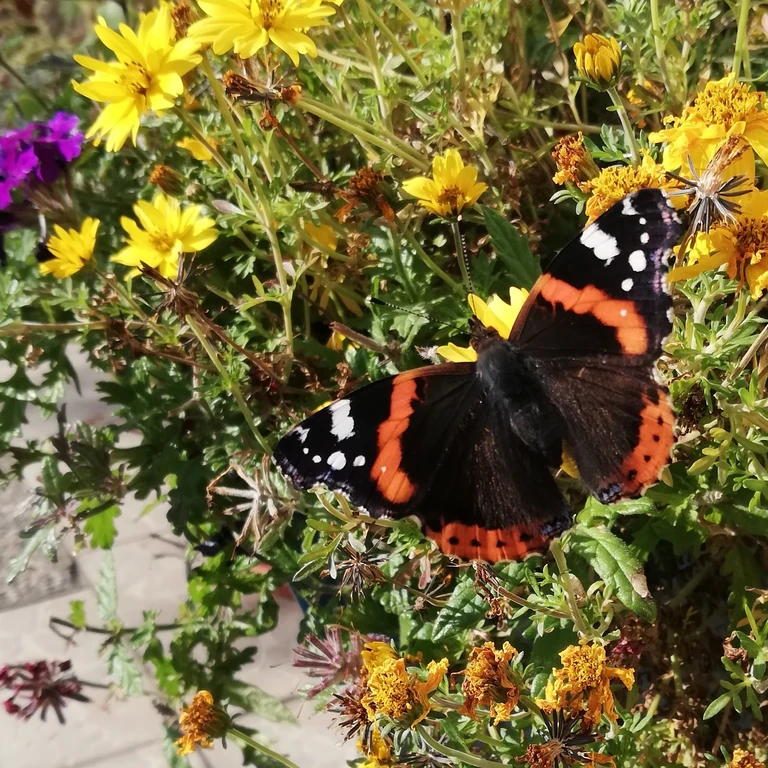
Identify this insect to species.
Vanessa atalanta
